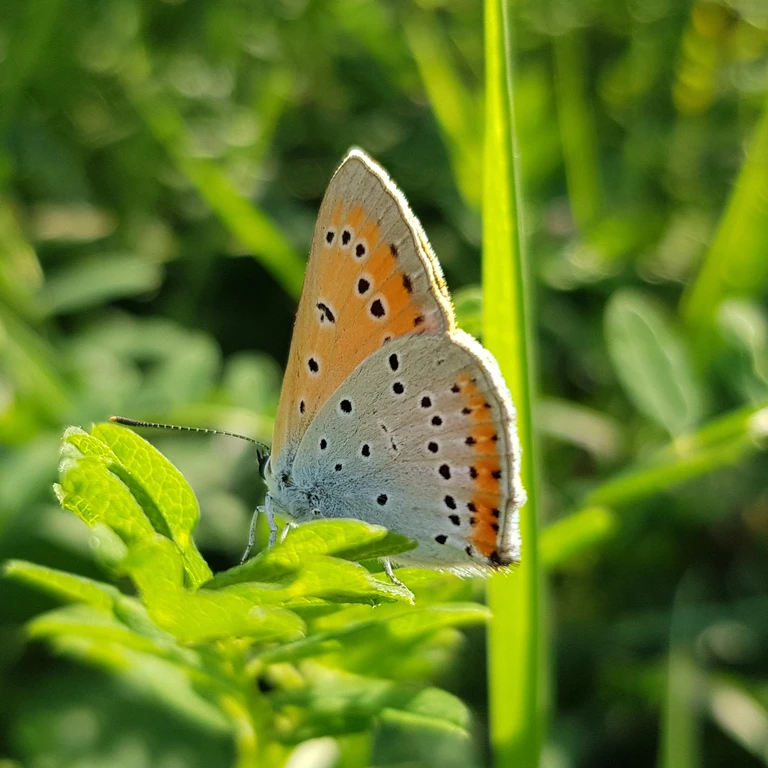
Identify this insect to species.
Lycaena dispar
